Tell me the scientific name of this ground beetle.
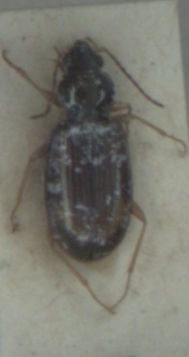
Bembidion lunatum
